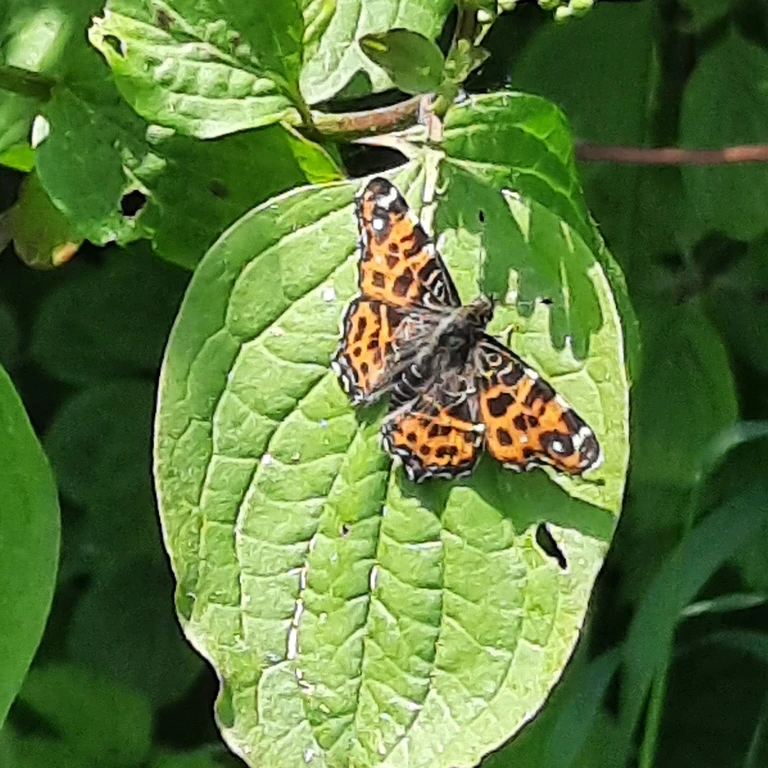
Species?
Araschnia levana
